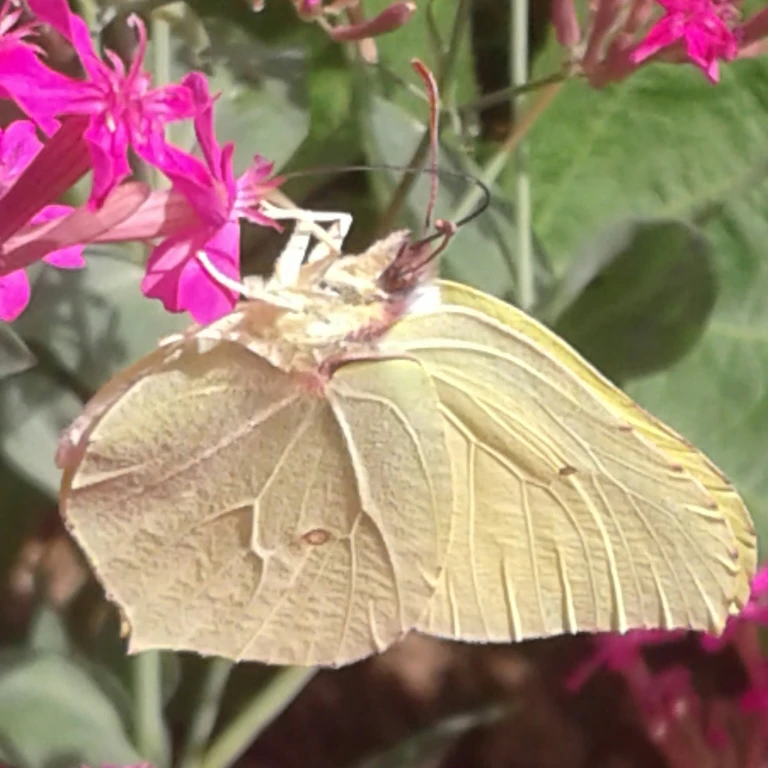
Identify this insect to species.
Gonepteryx rhamni
